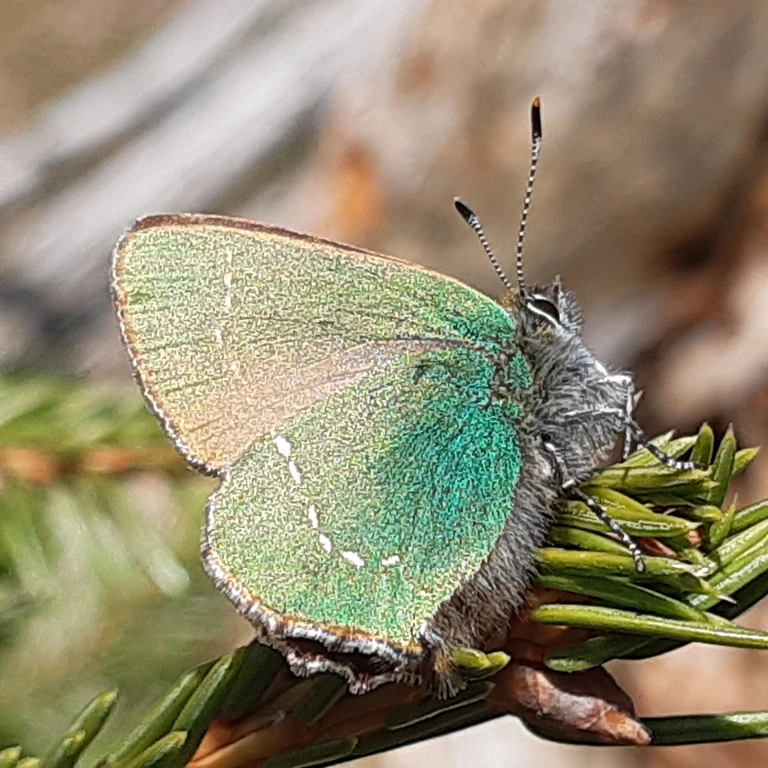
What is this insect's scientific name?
Callophrys rubi
